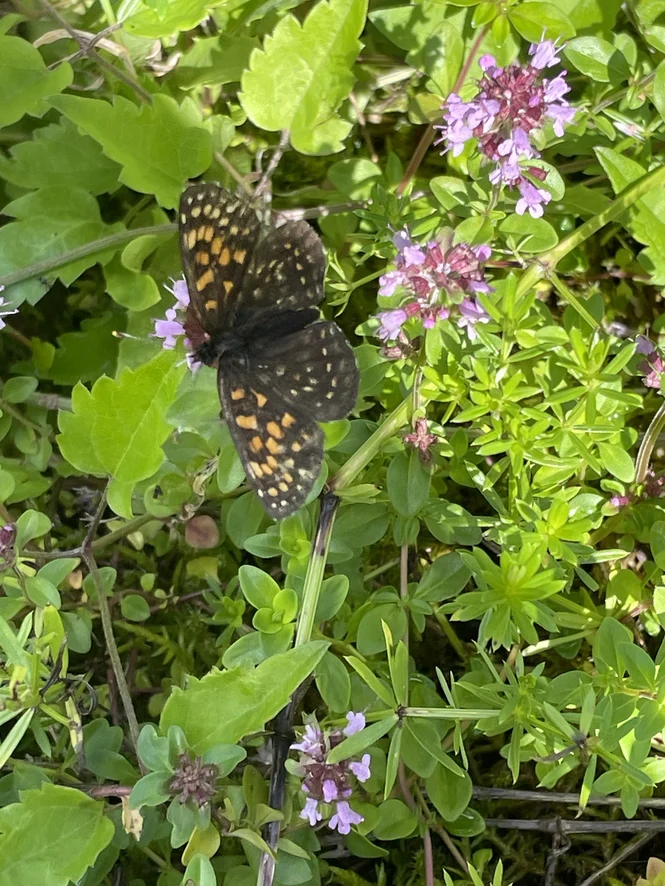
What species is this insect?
Melitaea diamina
